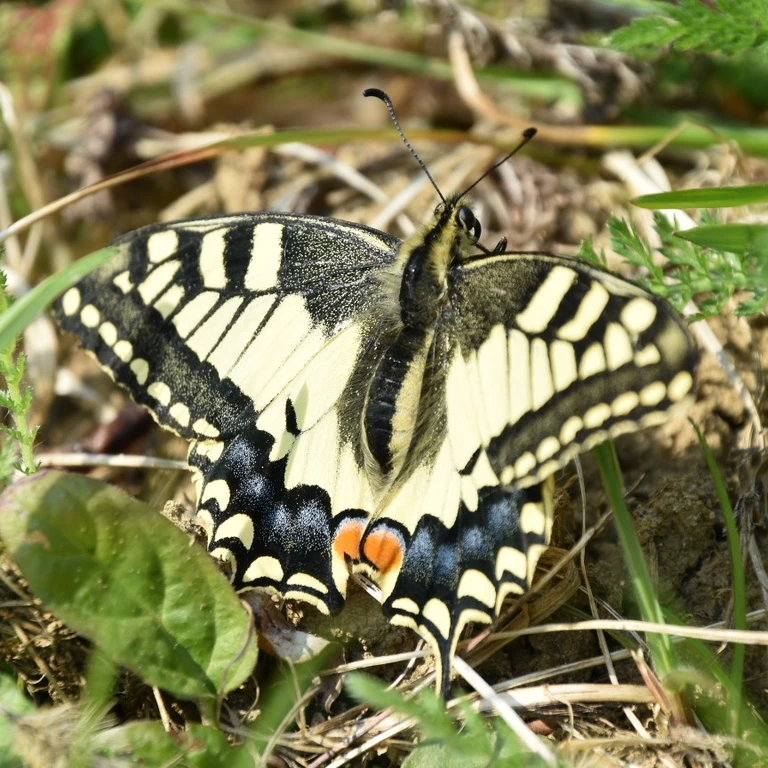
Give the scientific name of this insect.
Papilio machaon
